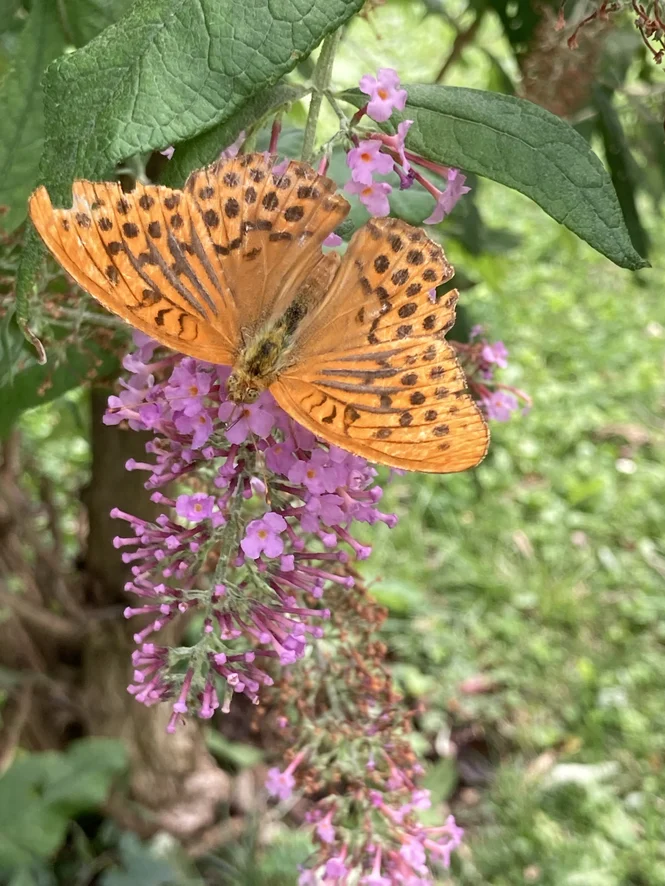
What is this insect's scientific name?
Argynnis paphia
